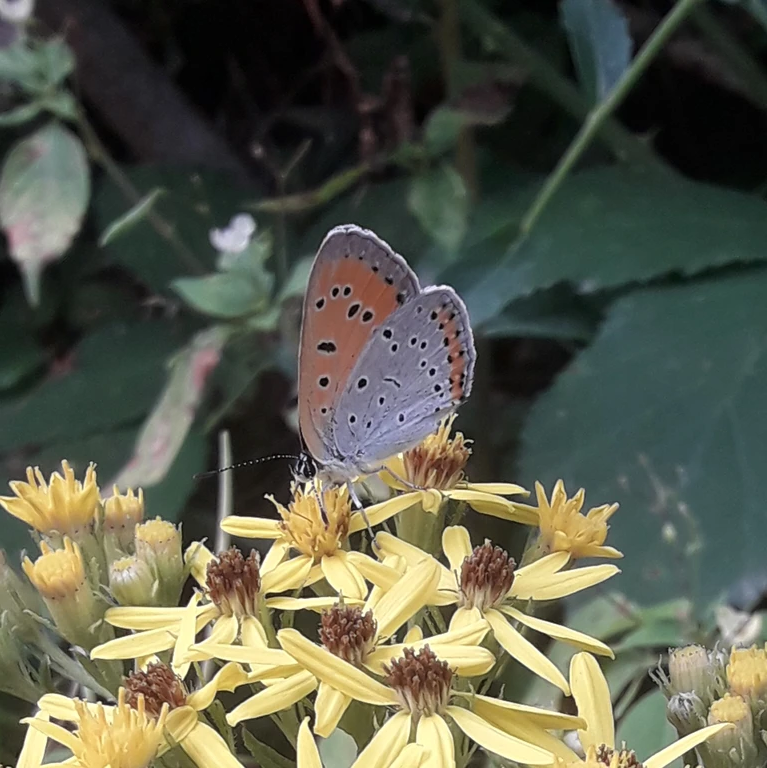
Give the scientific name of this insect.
Lycaena dispar
